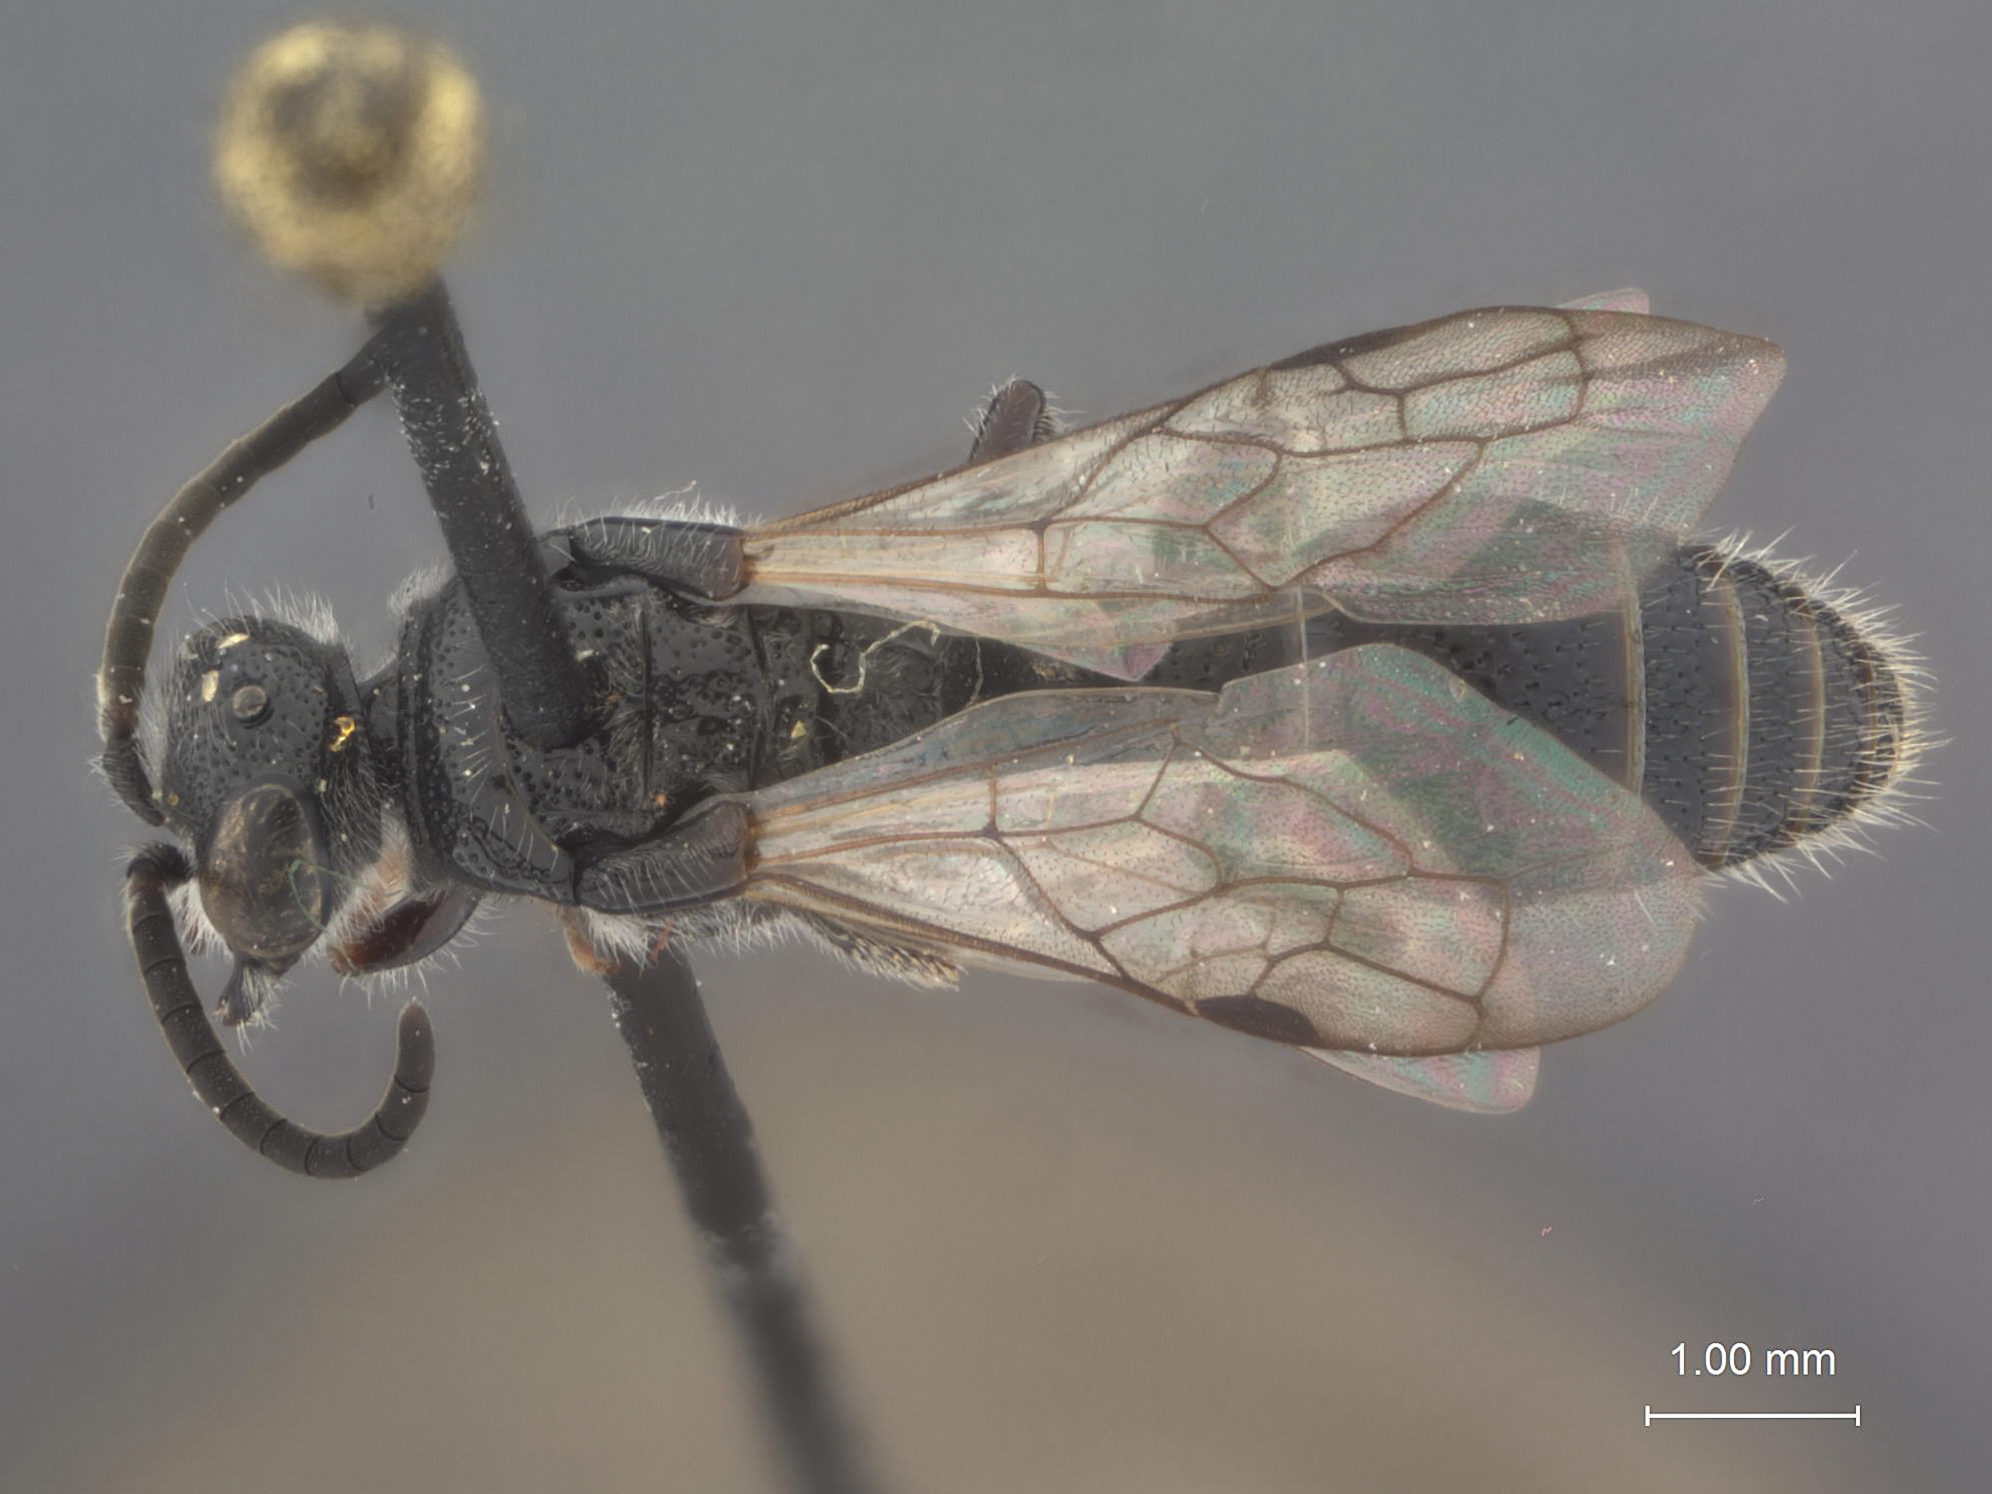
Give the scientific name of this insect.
Krombeinia evansi
